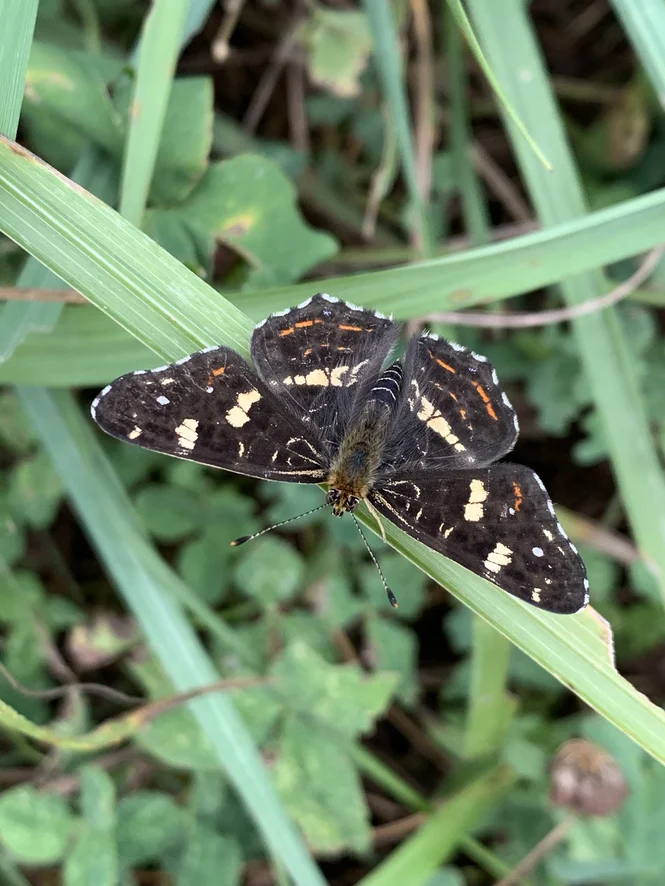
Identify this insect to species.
Araschnia levana
